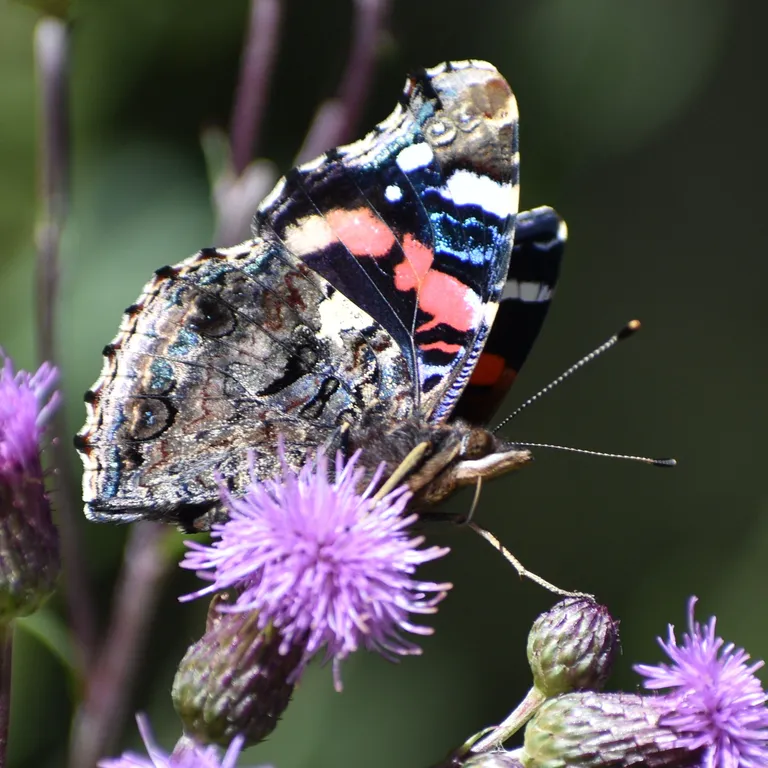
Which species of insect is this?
Vanessa atalanta
